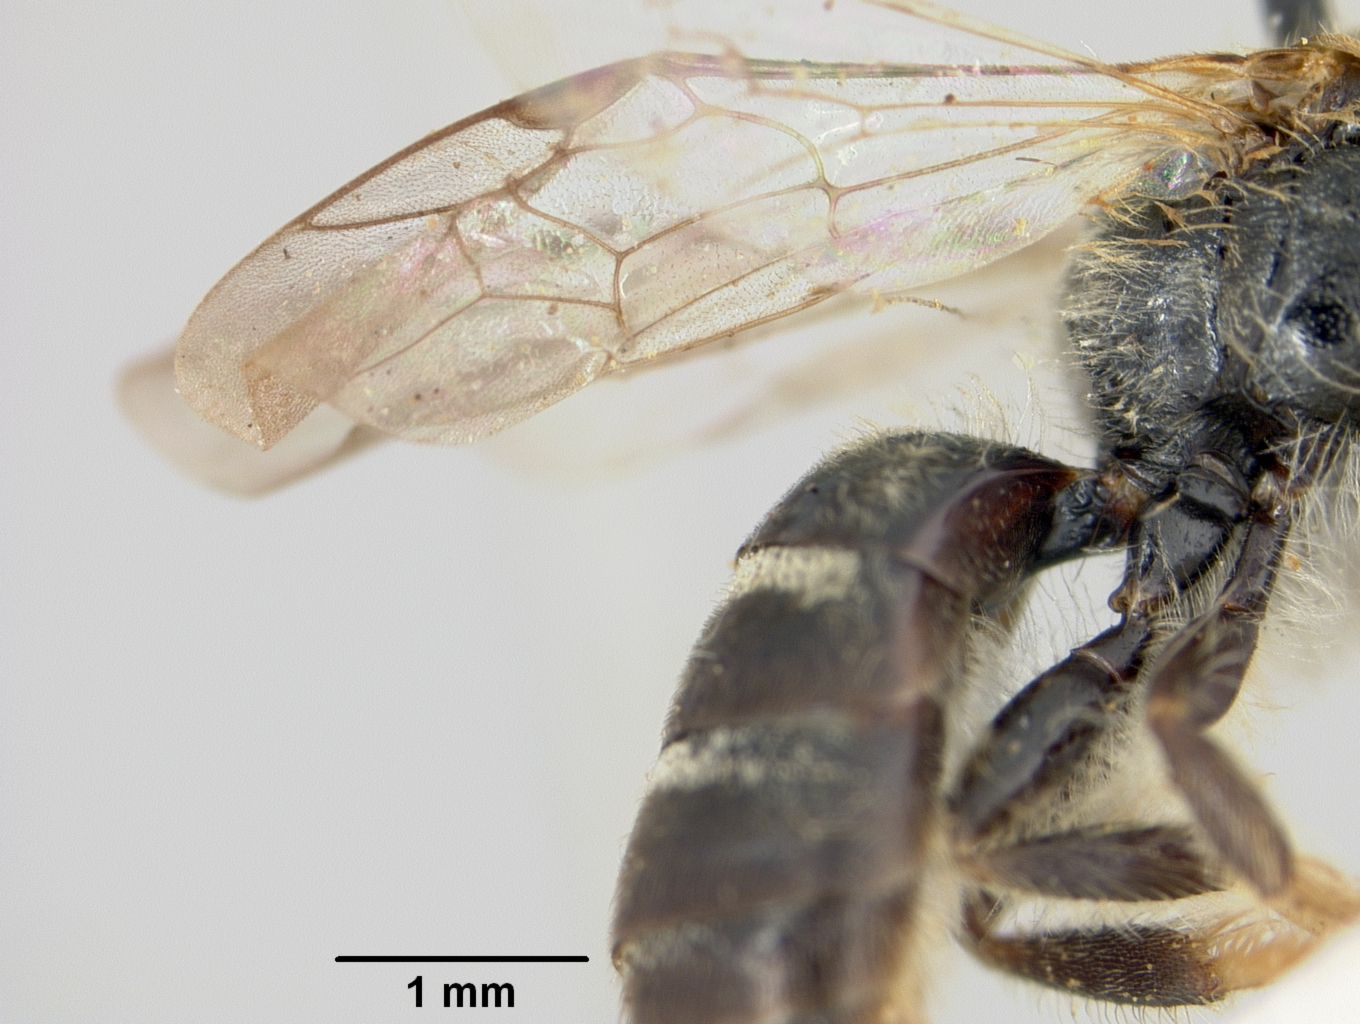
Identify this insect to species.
Halictus layardi
